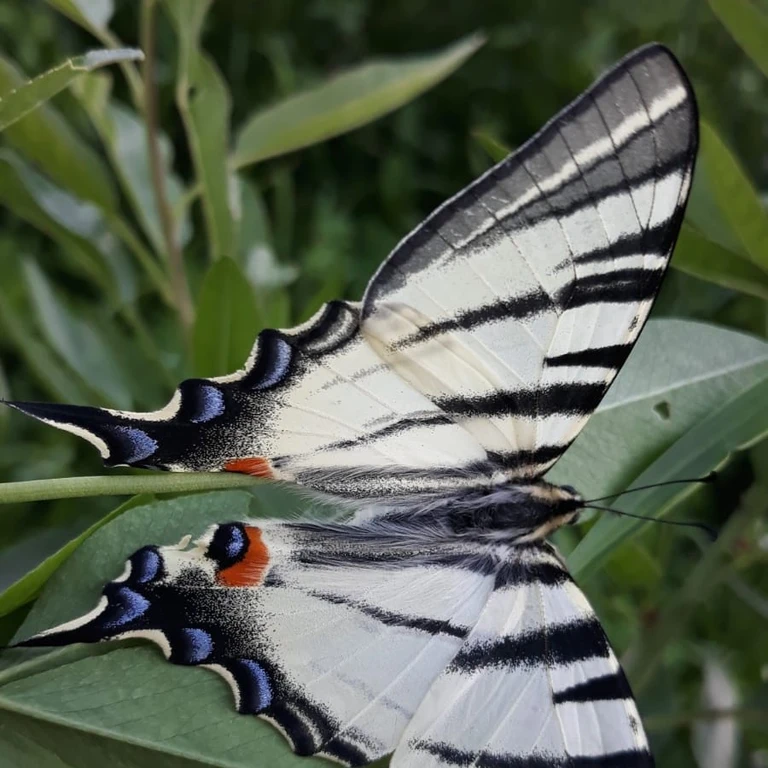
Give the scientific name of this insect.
Iphiclides podalirius
